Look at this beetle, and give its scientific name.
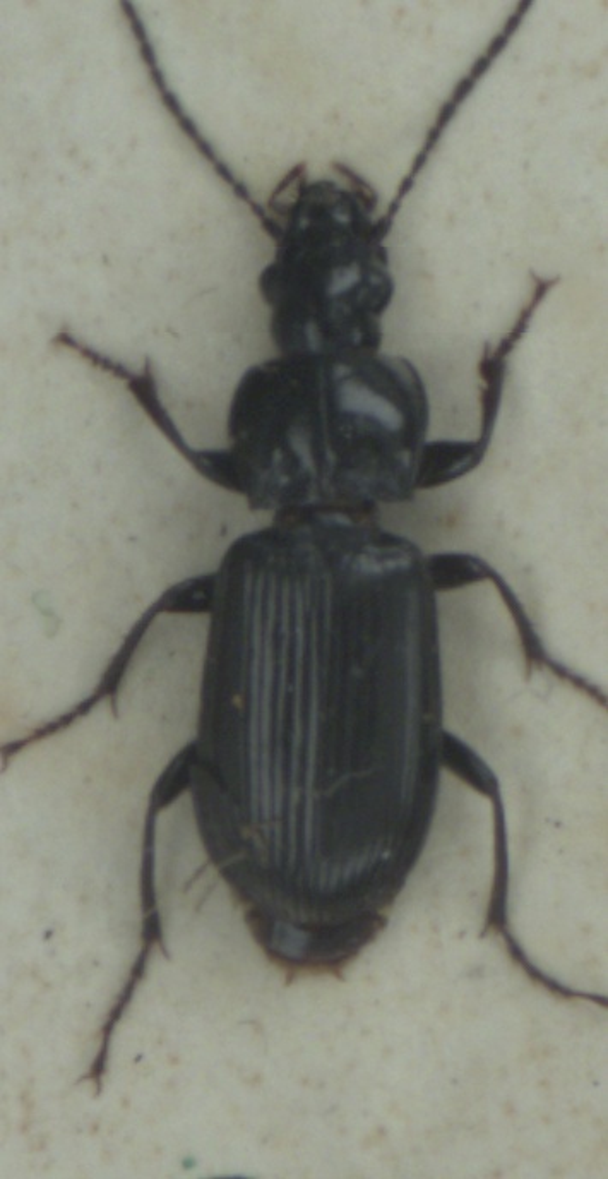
Pterostichus anthracinus
